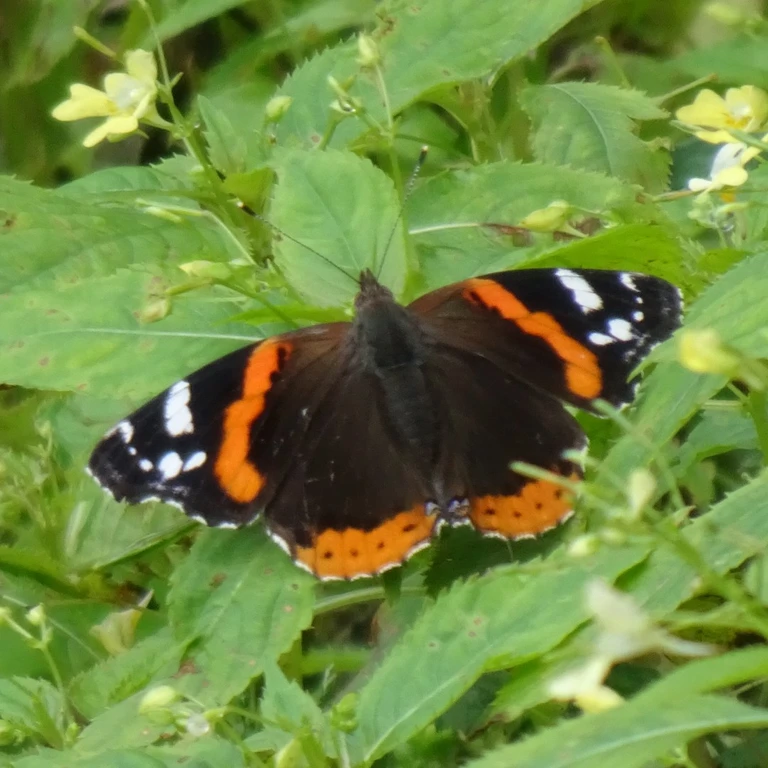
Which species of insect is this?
Vanessa atalanta
